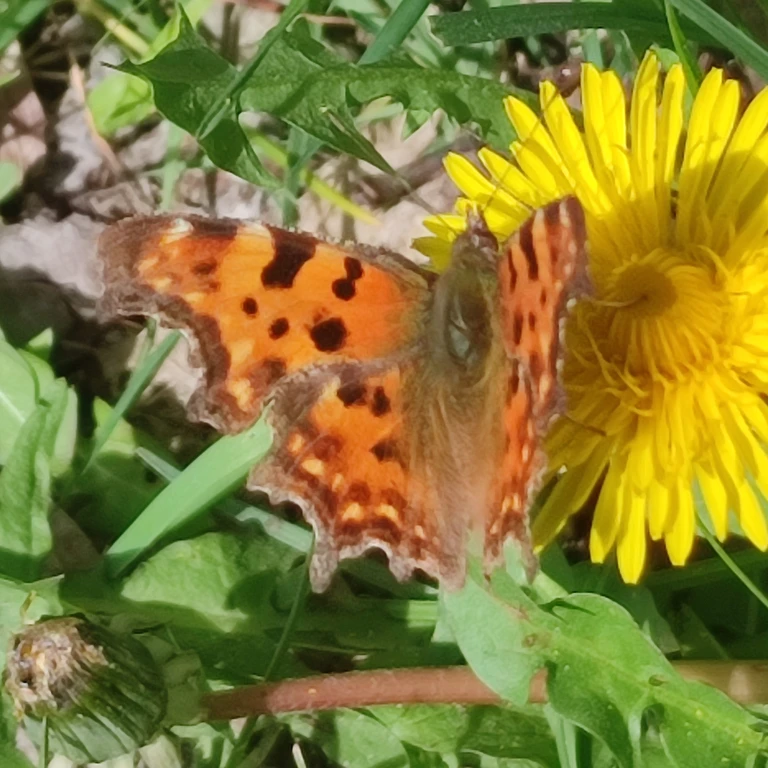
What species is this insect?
Polygonia c-album
